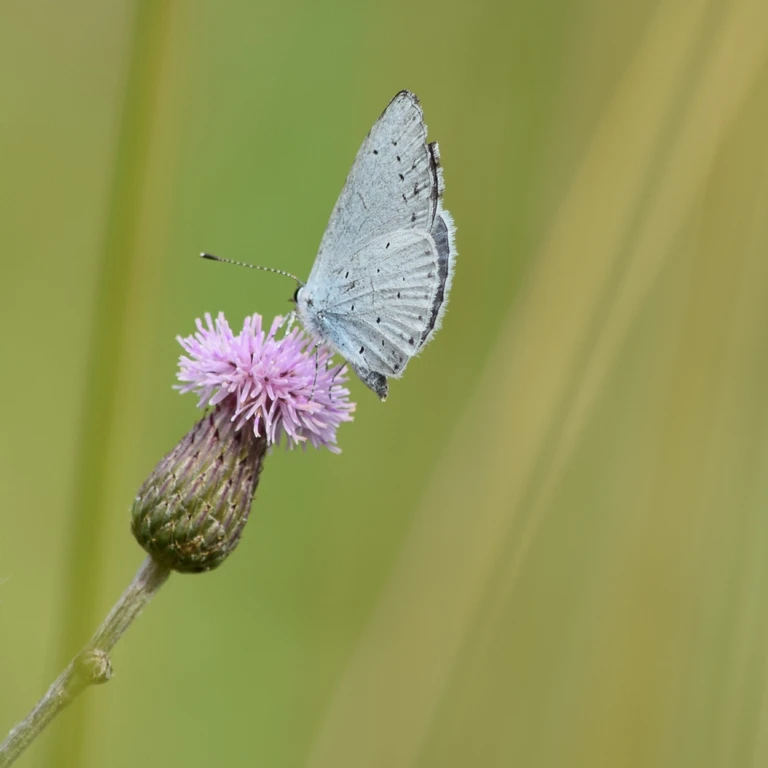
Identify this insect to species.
Celastrina argiolus
